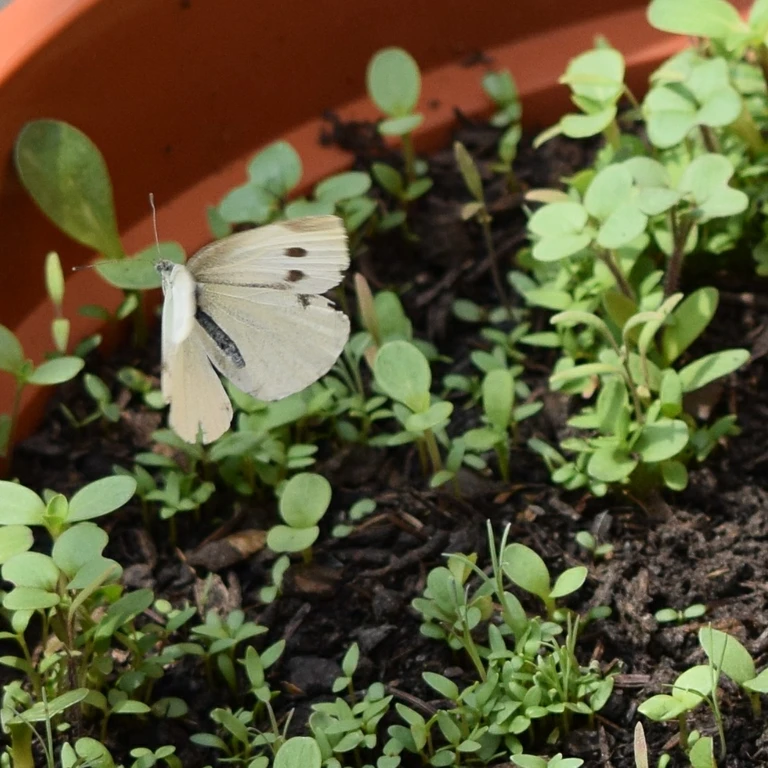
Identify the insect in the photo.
Pieris rapae
